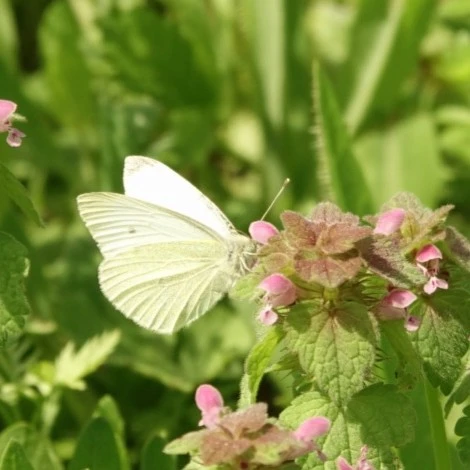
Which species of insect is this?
Pieris rapae
